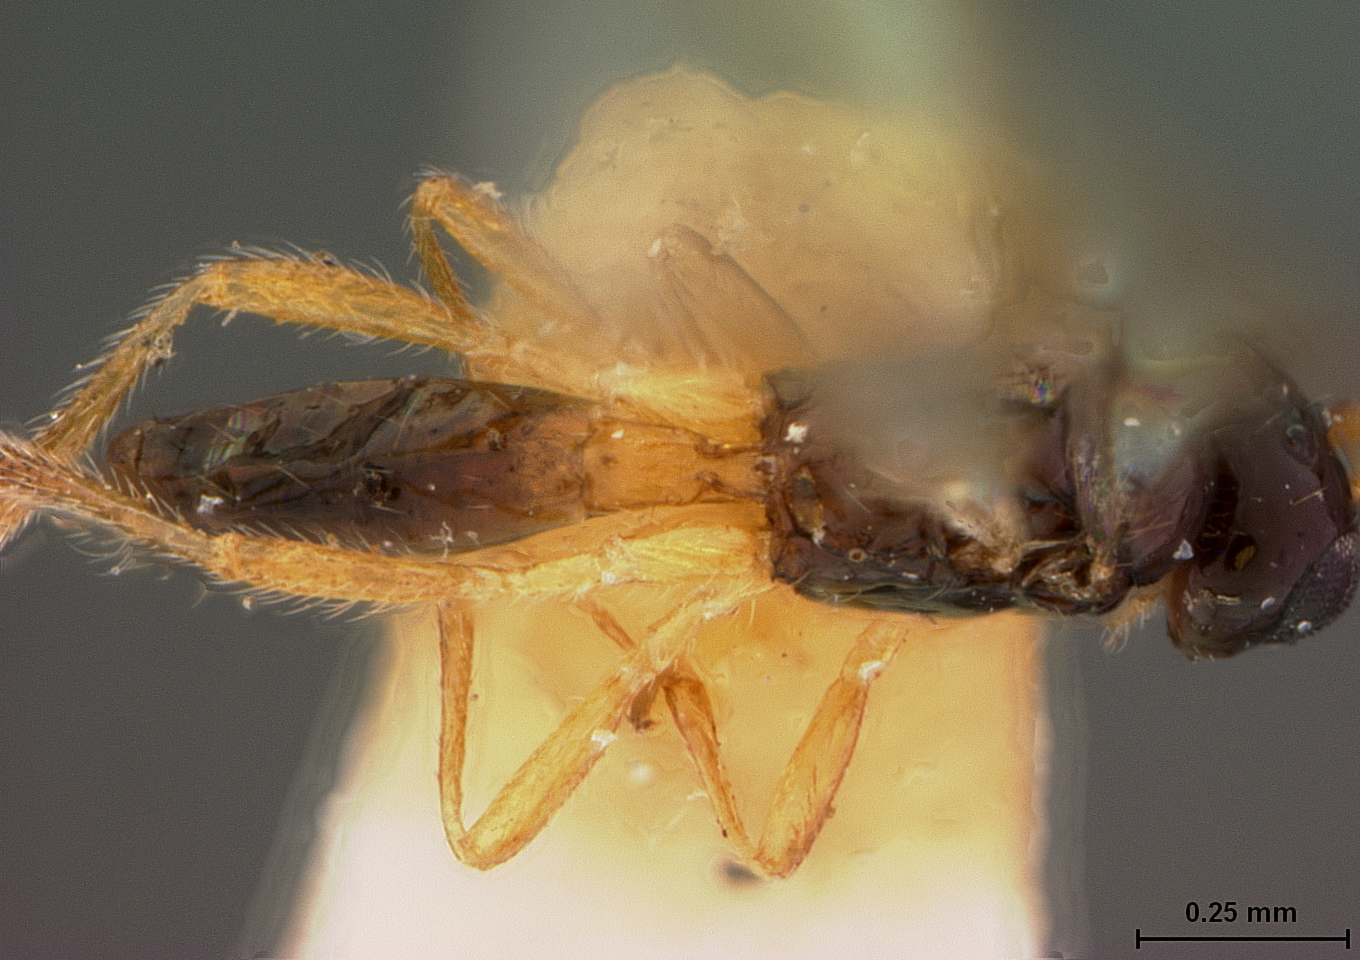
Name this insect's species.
Synaldis rotundidens
